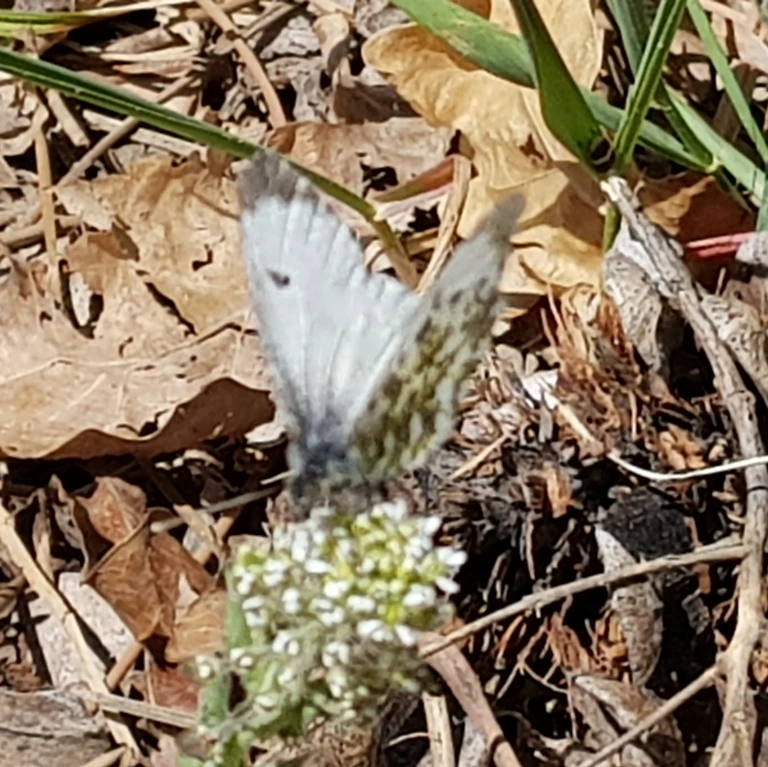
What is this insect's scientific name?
Anthocharis cardamines
